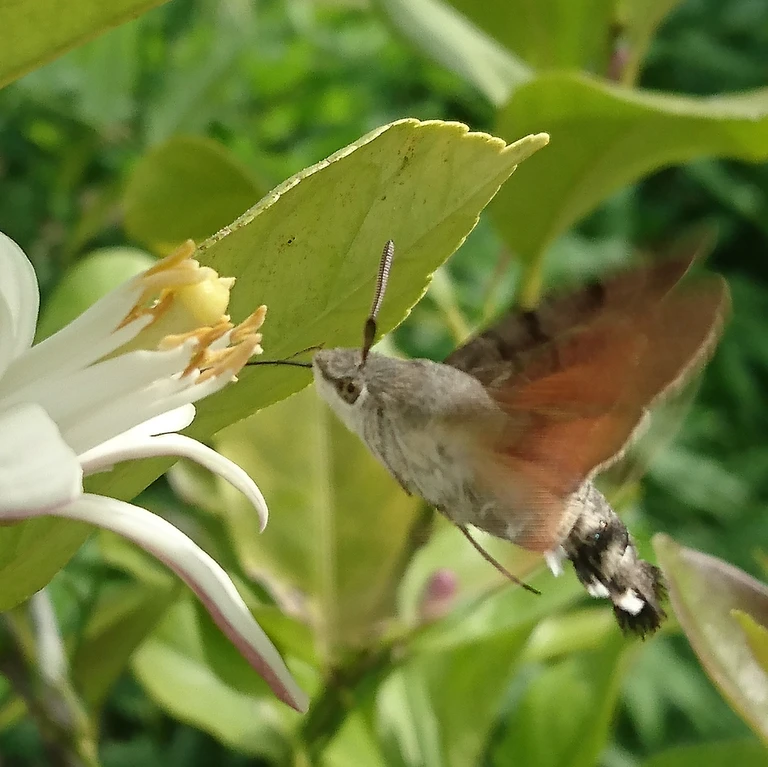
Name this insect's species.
Macroglossum stellatarum
